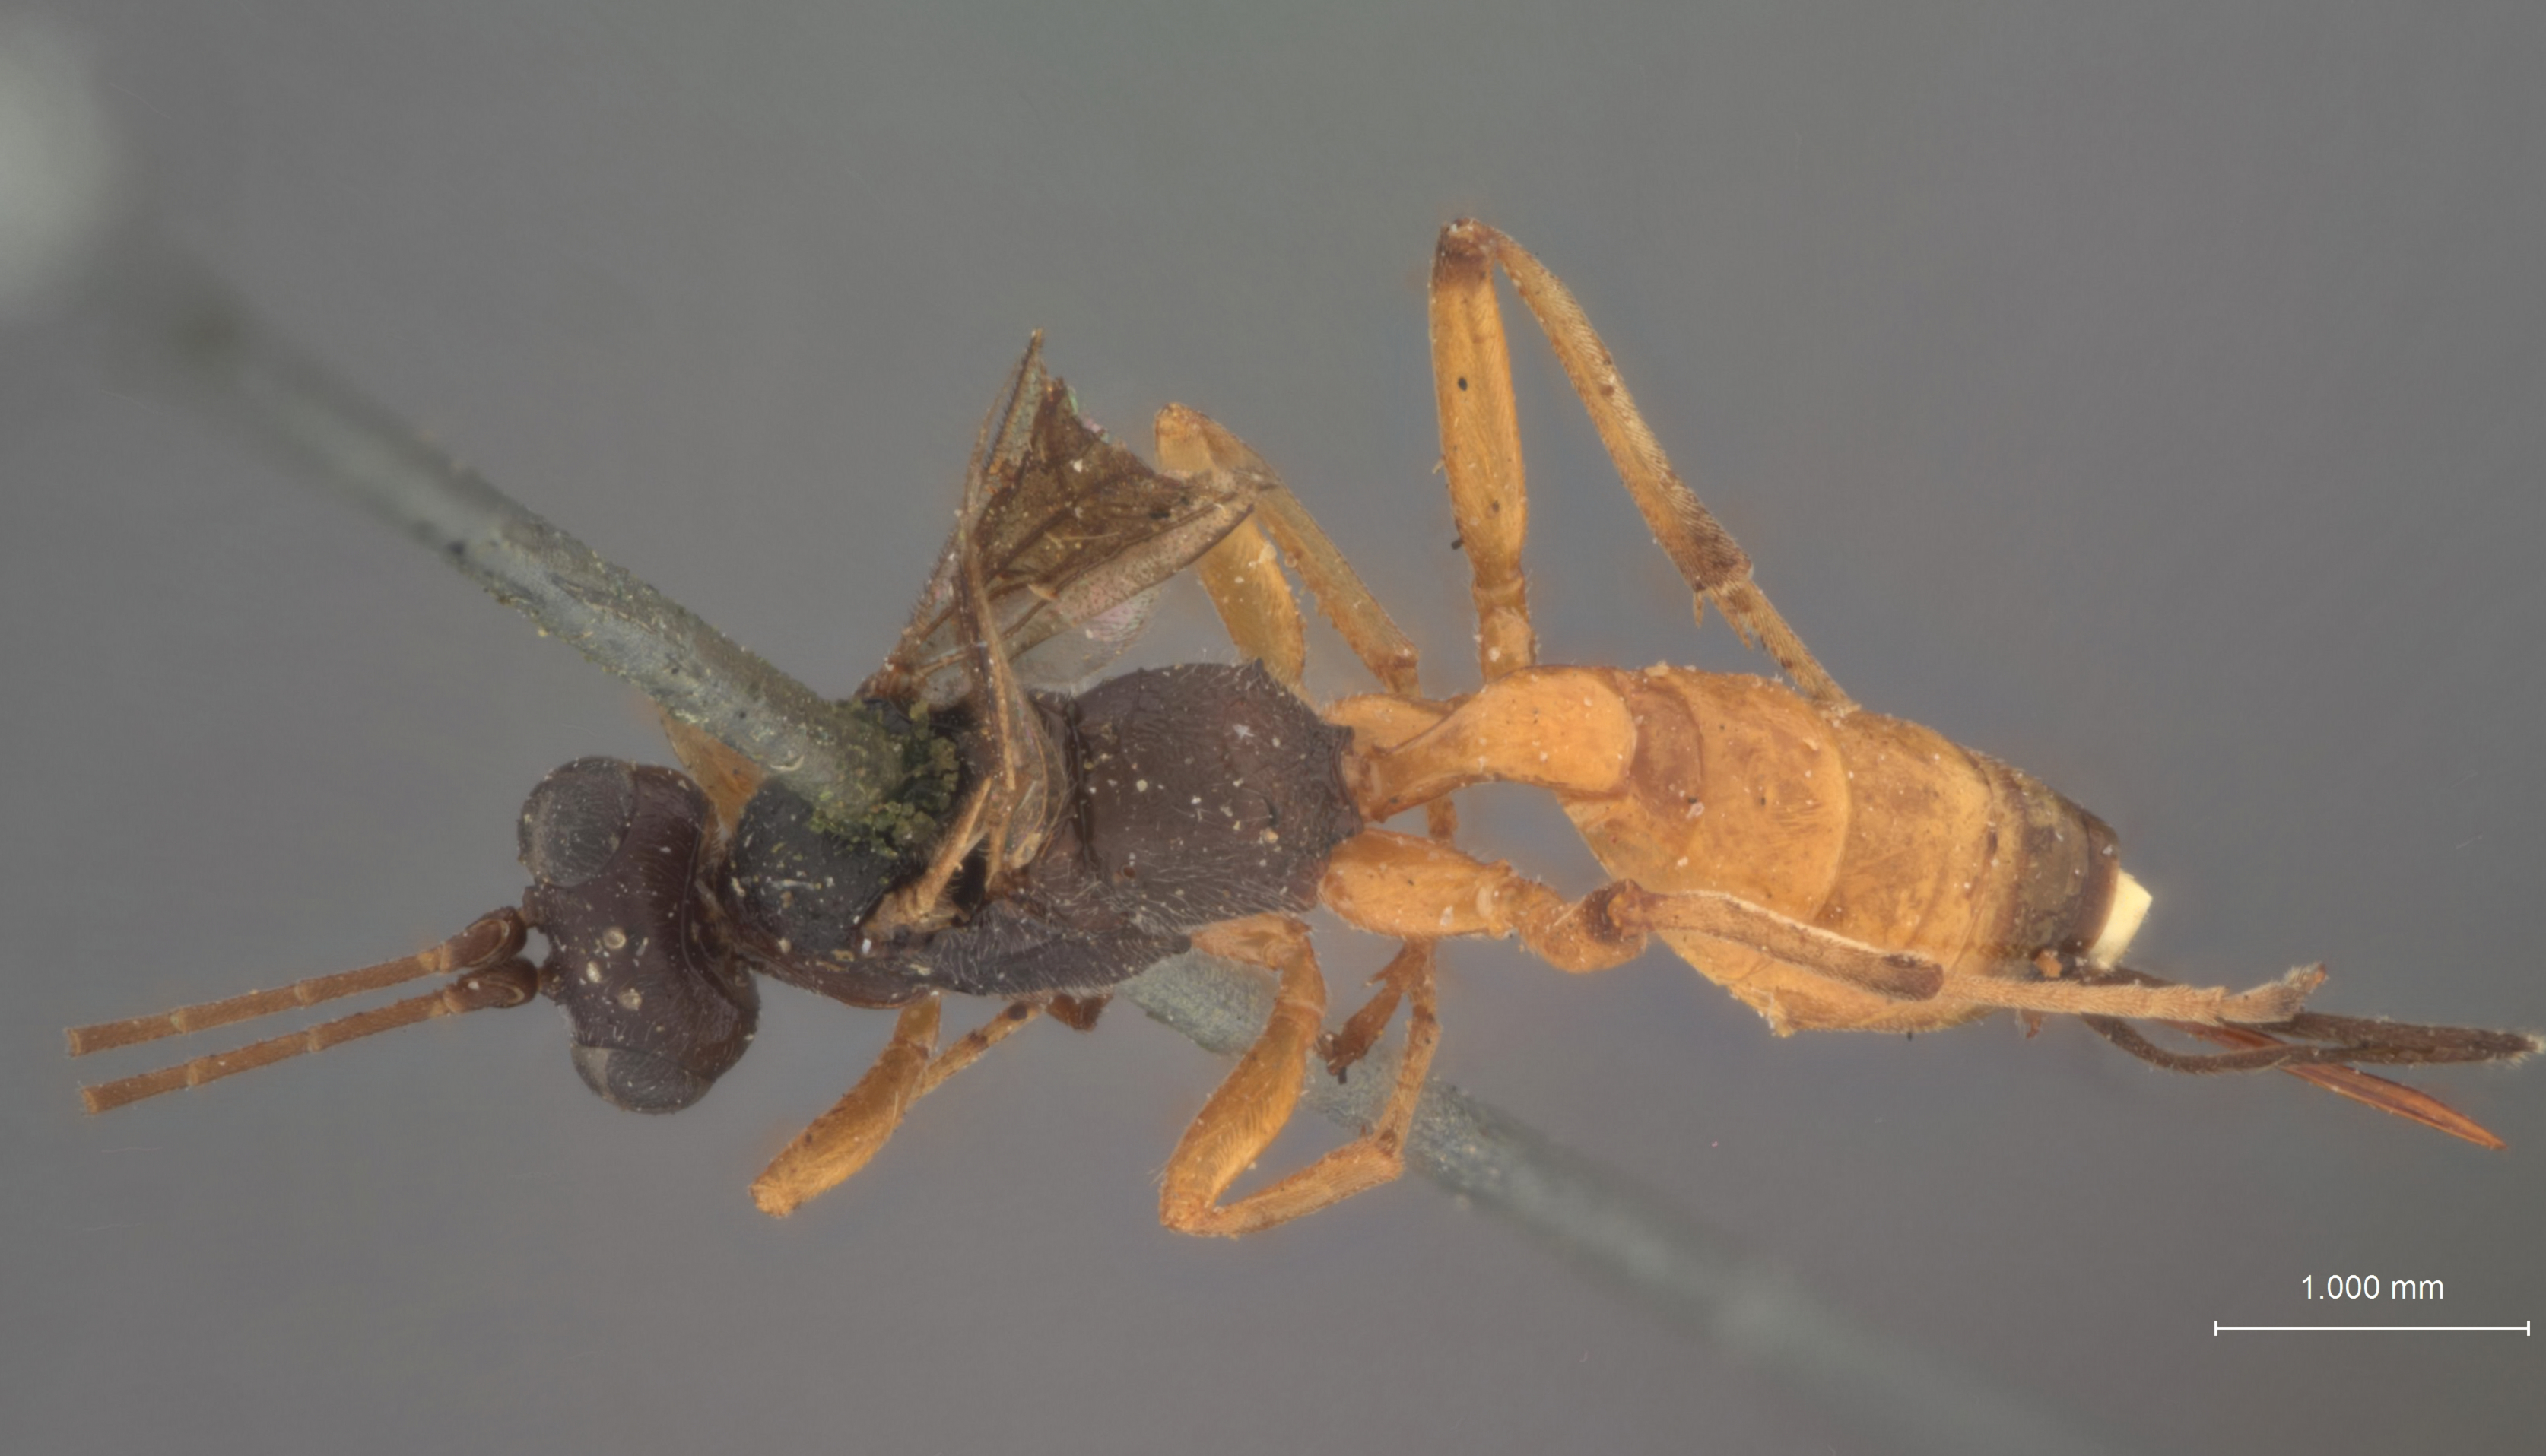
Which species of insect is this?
Hemiteles annulicornis
